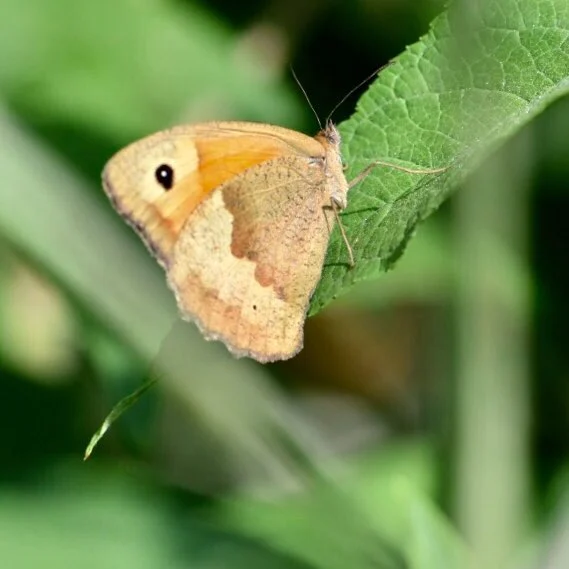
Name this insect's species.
Maniola jurtina
